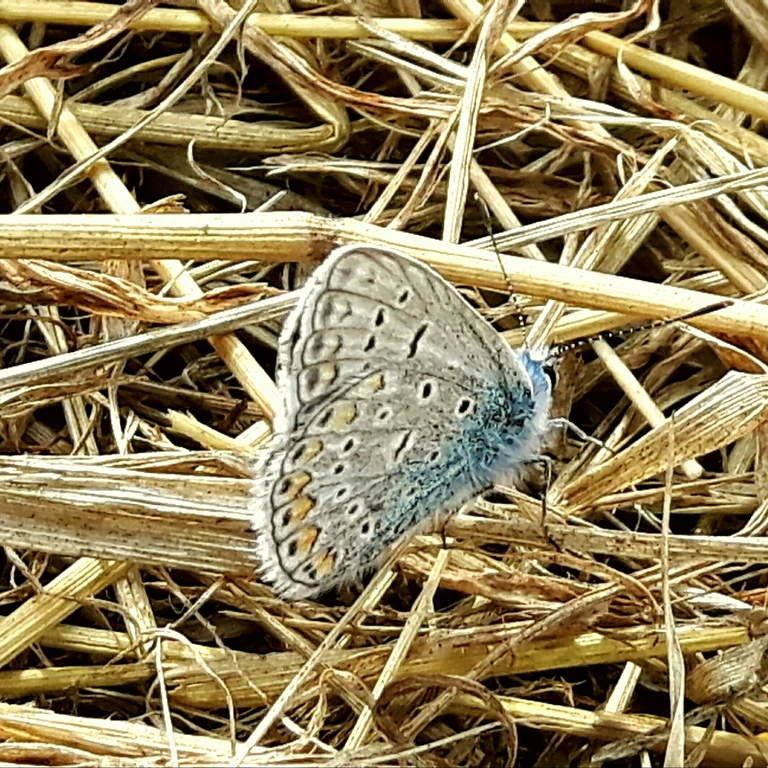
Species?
Polyommatus icarus
